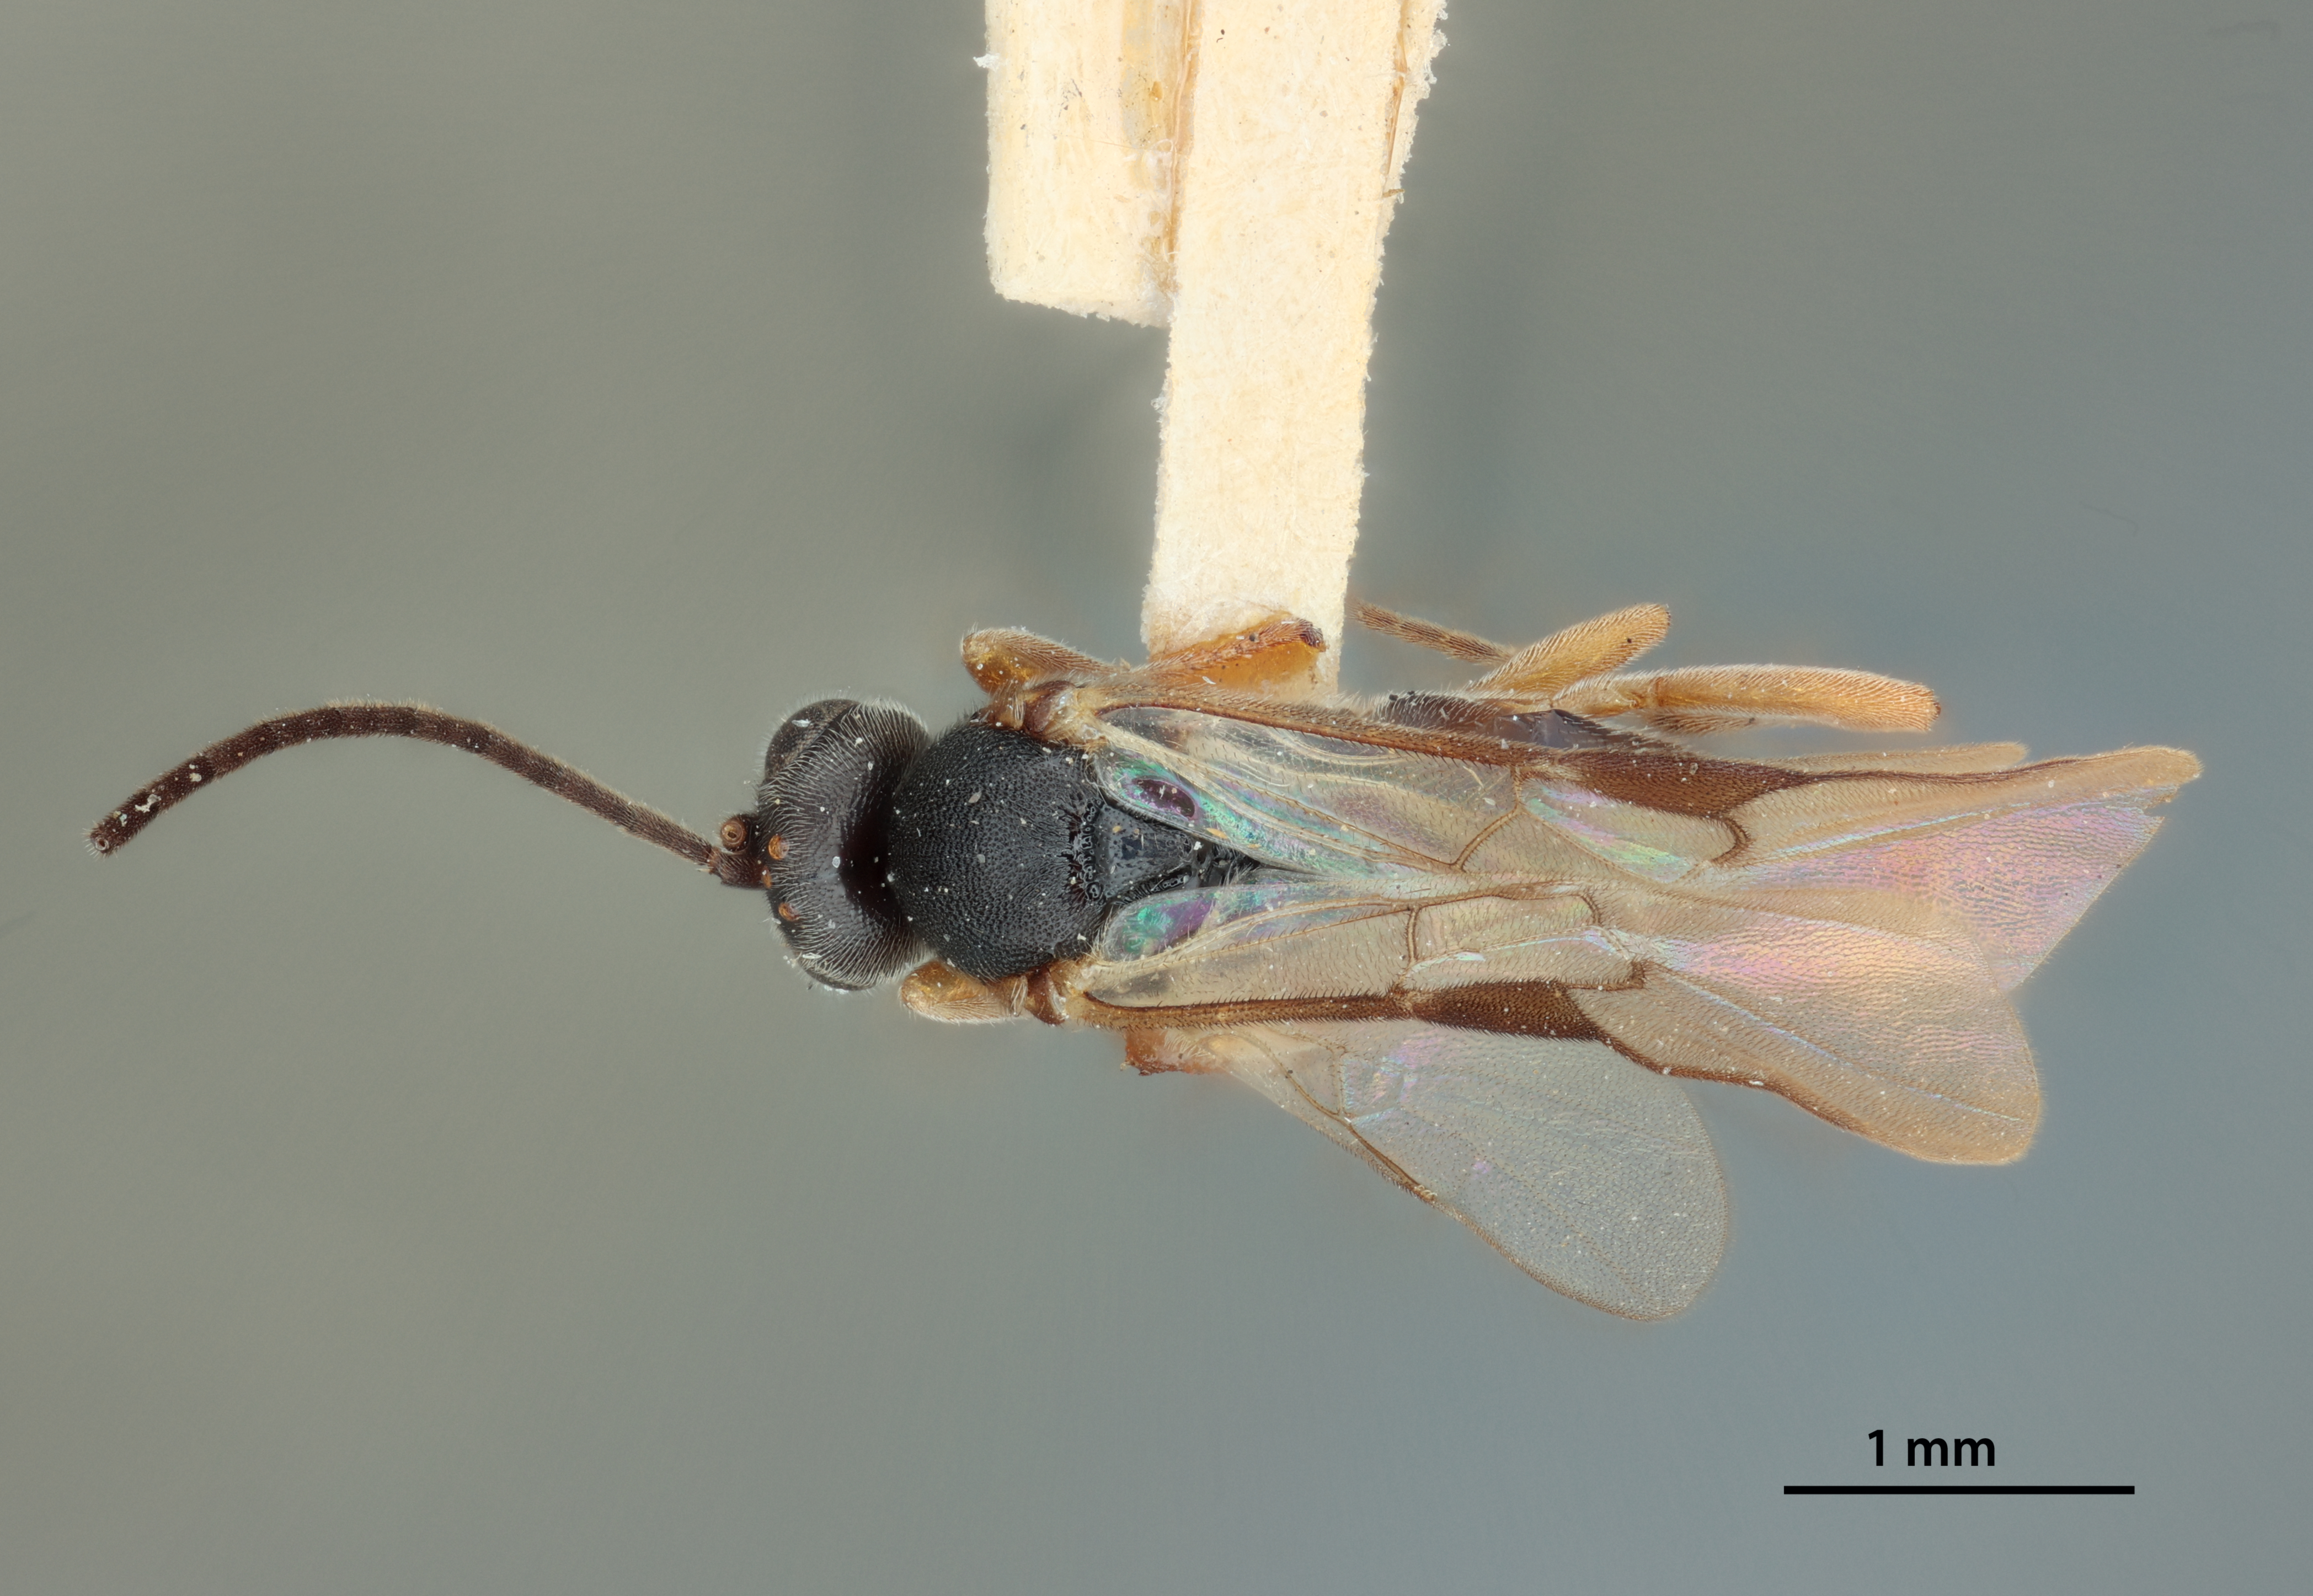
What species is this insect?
Apanteles chloris
